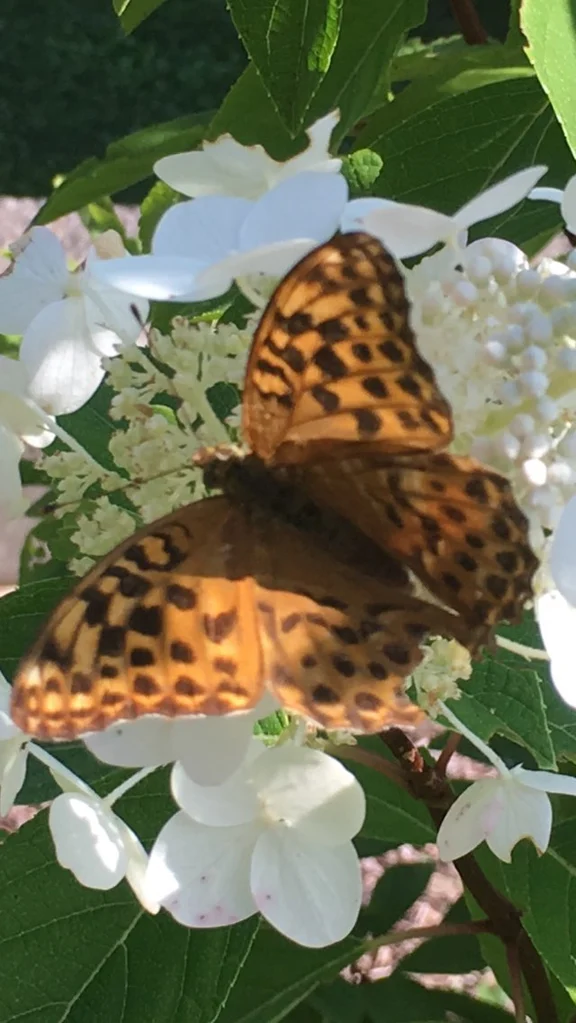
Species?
Argynnis paphia
